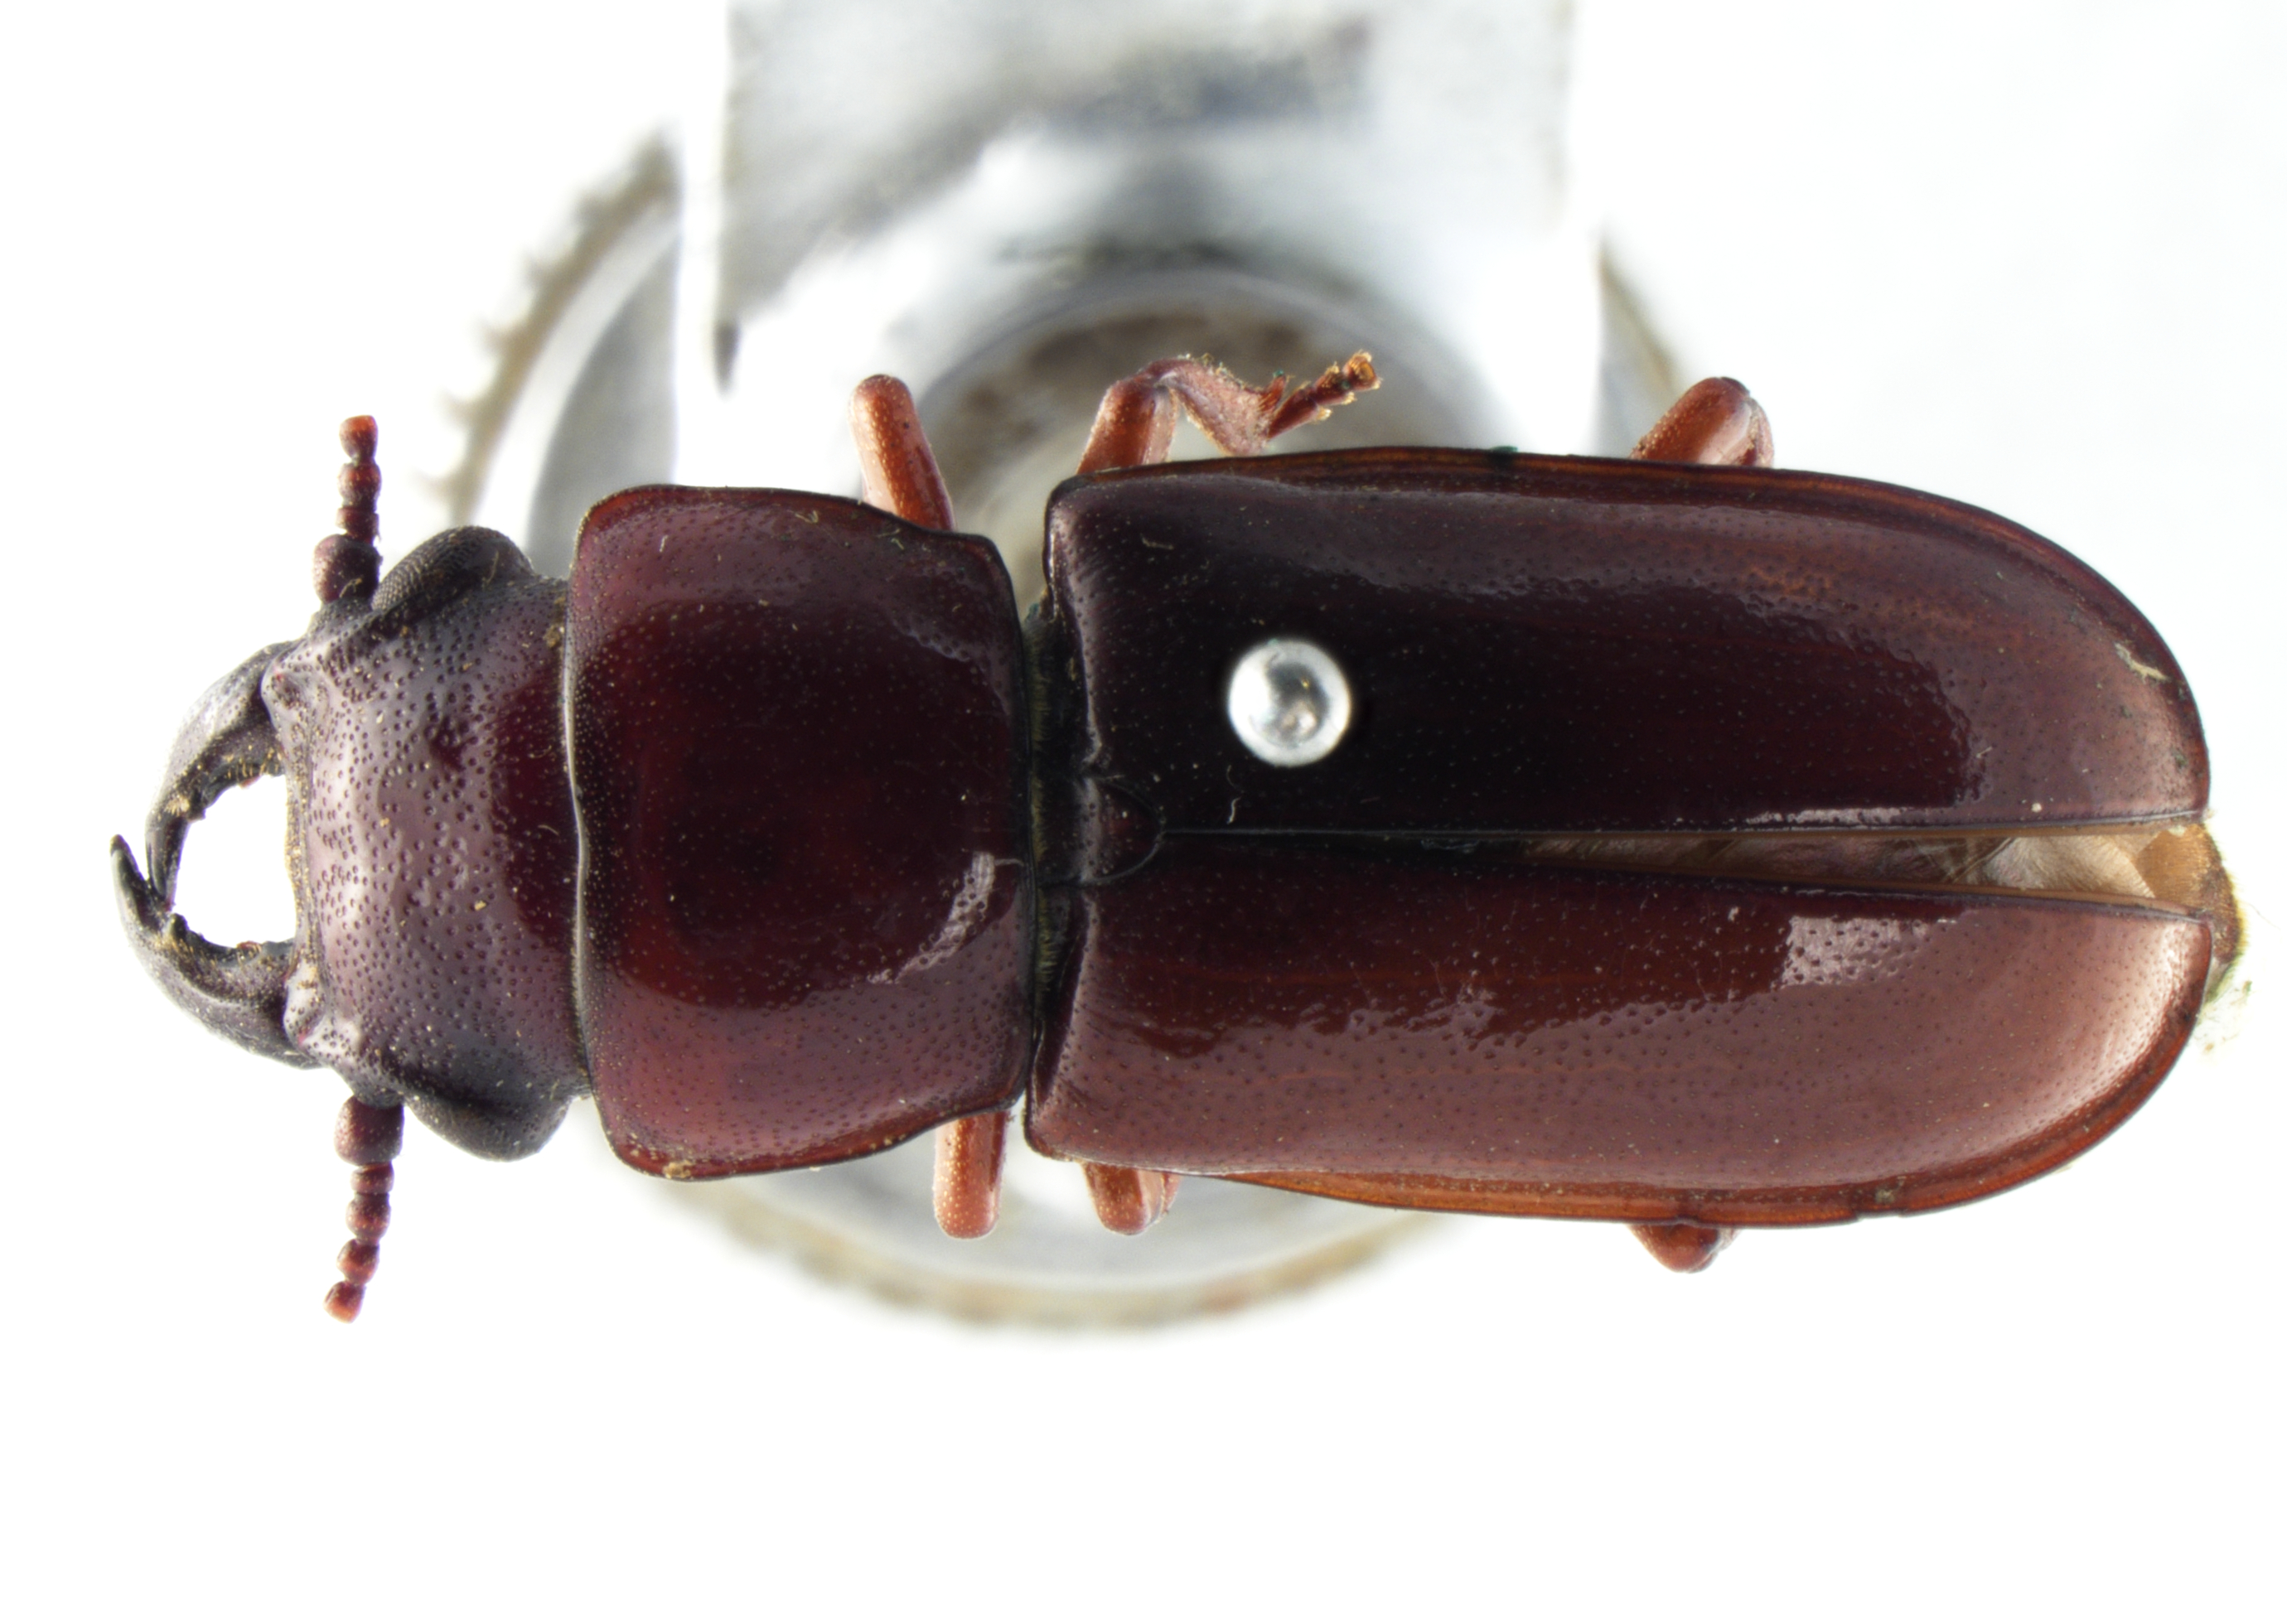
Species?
Parandra ampliceps (also Neandra brunnea)
